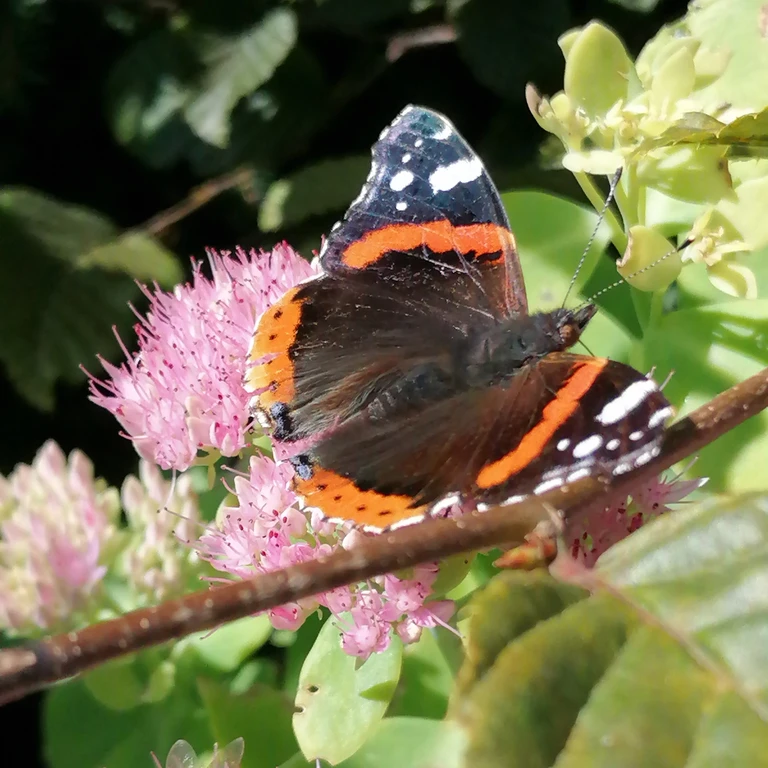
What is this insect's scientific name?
Vanessa atalanta
